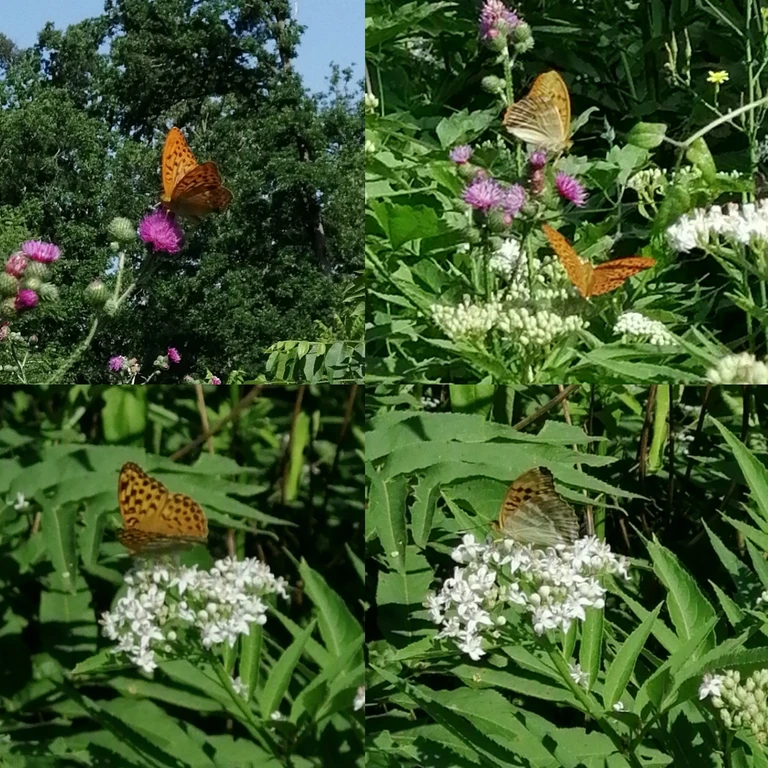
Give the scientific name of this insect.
Argynnis paphia
